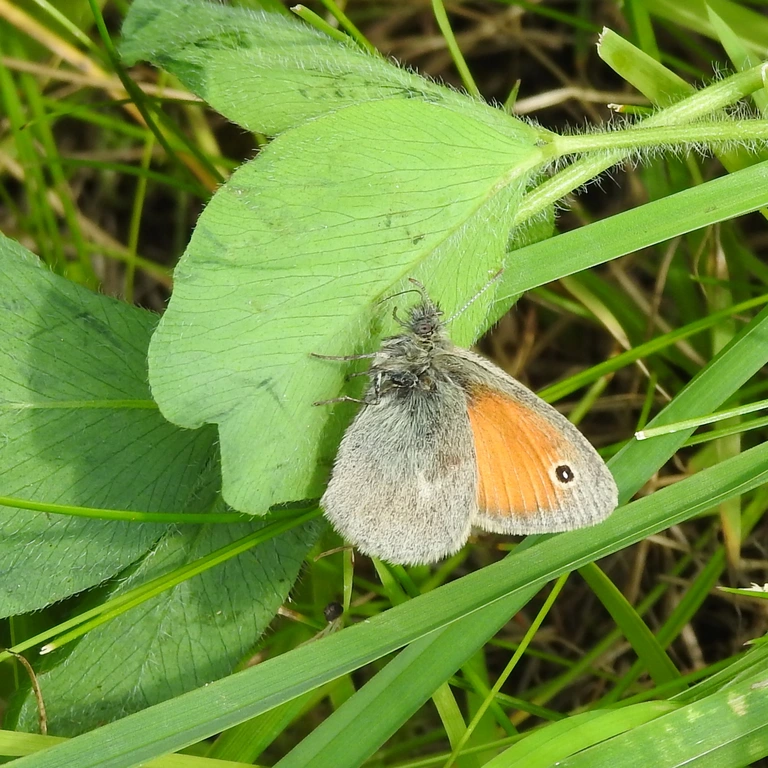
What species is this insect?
Coenonympha pamphilus
